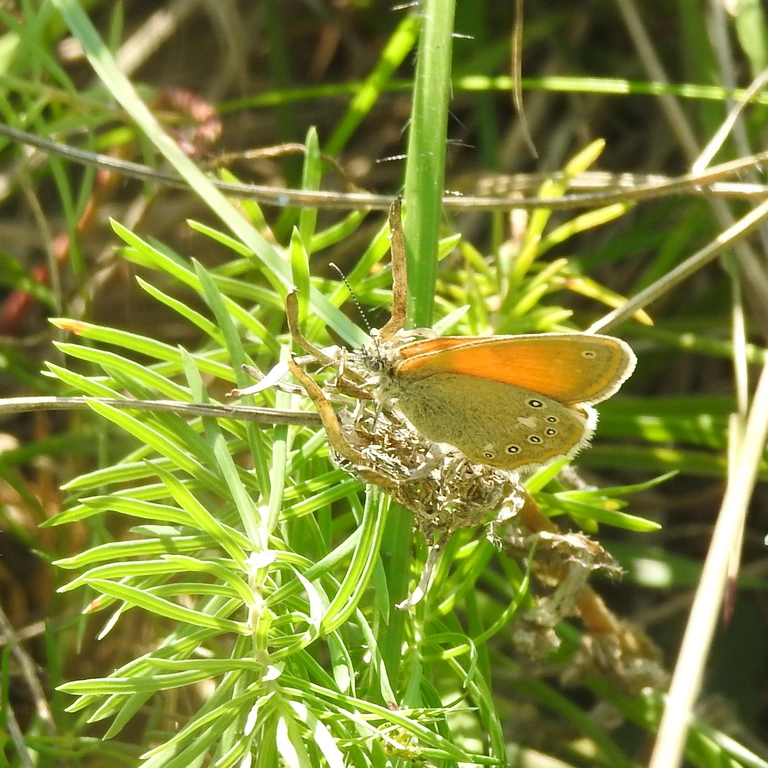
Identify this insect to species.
Coenonympha glycerion (also Coenonympha iphis)
